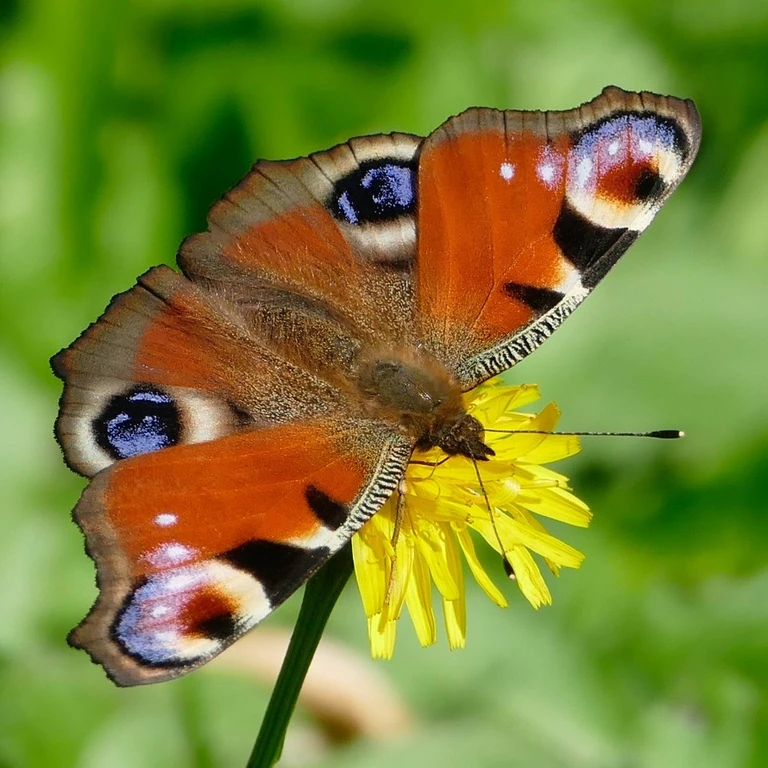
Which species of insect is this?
Aglais io
